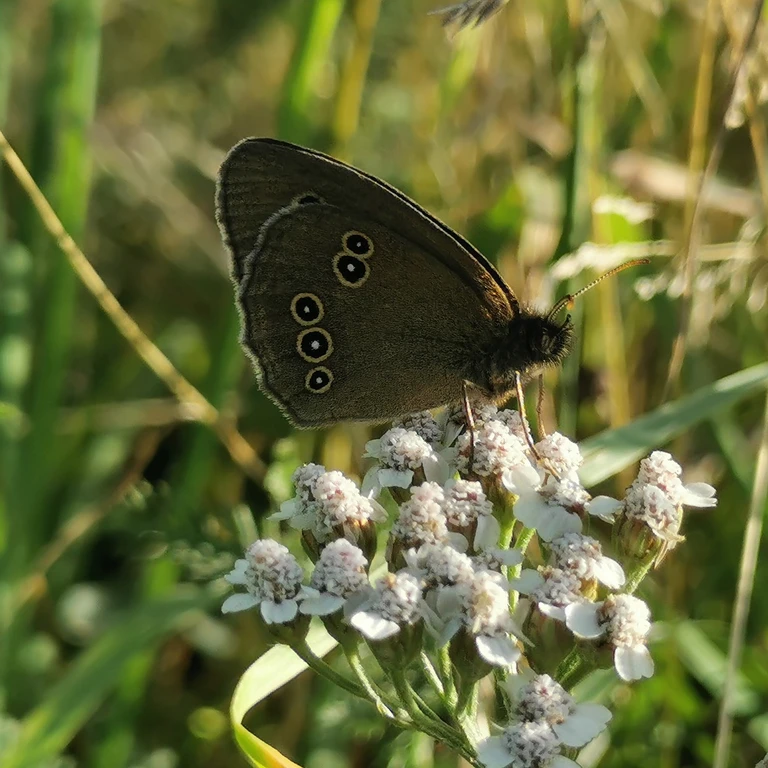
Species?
Aphantopus hyperantus
